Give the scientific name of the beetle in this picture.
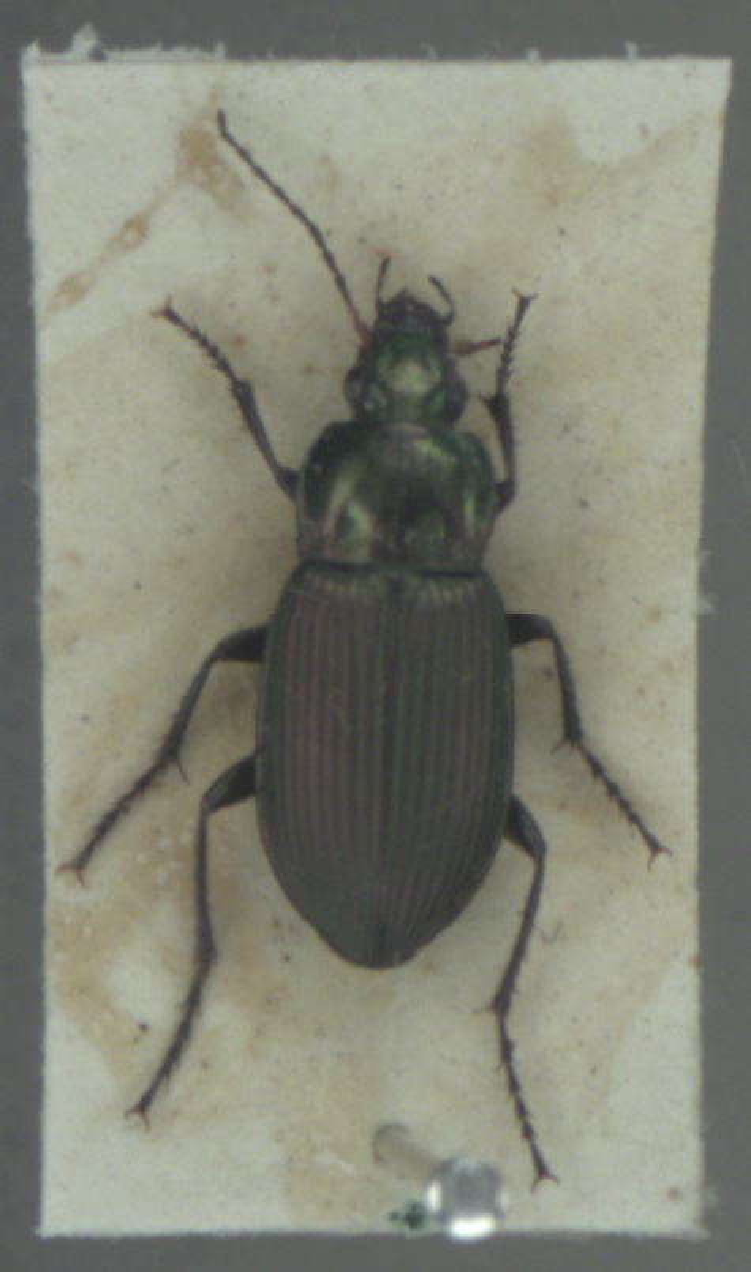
Poecilus cupreus
